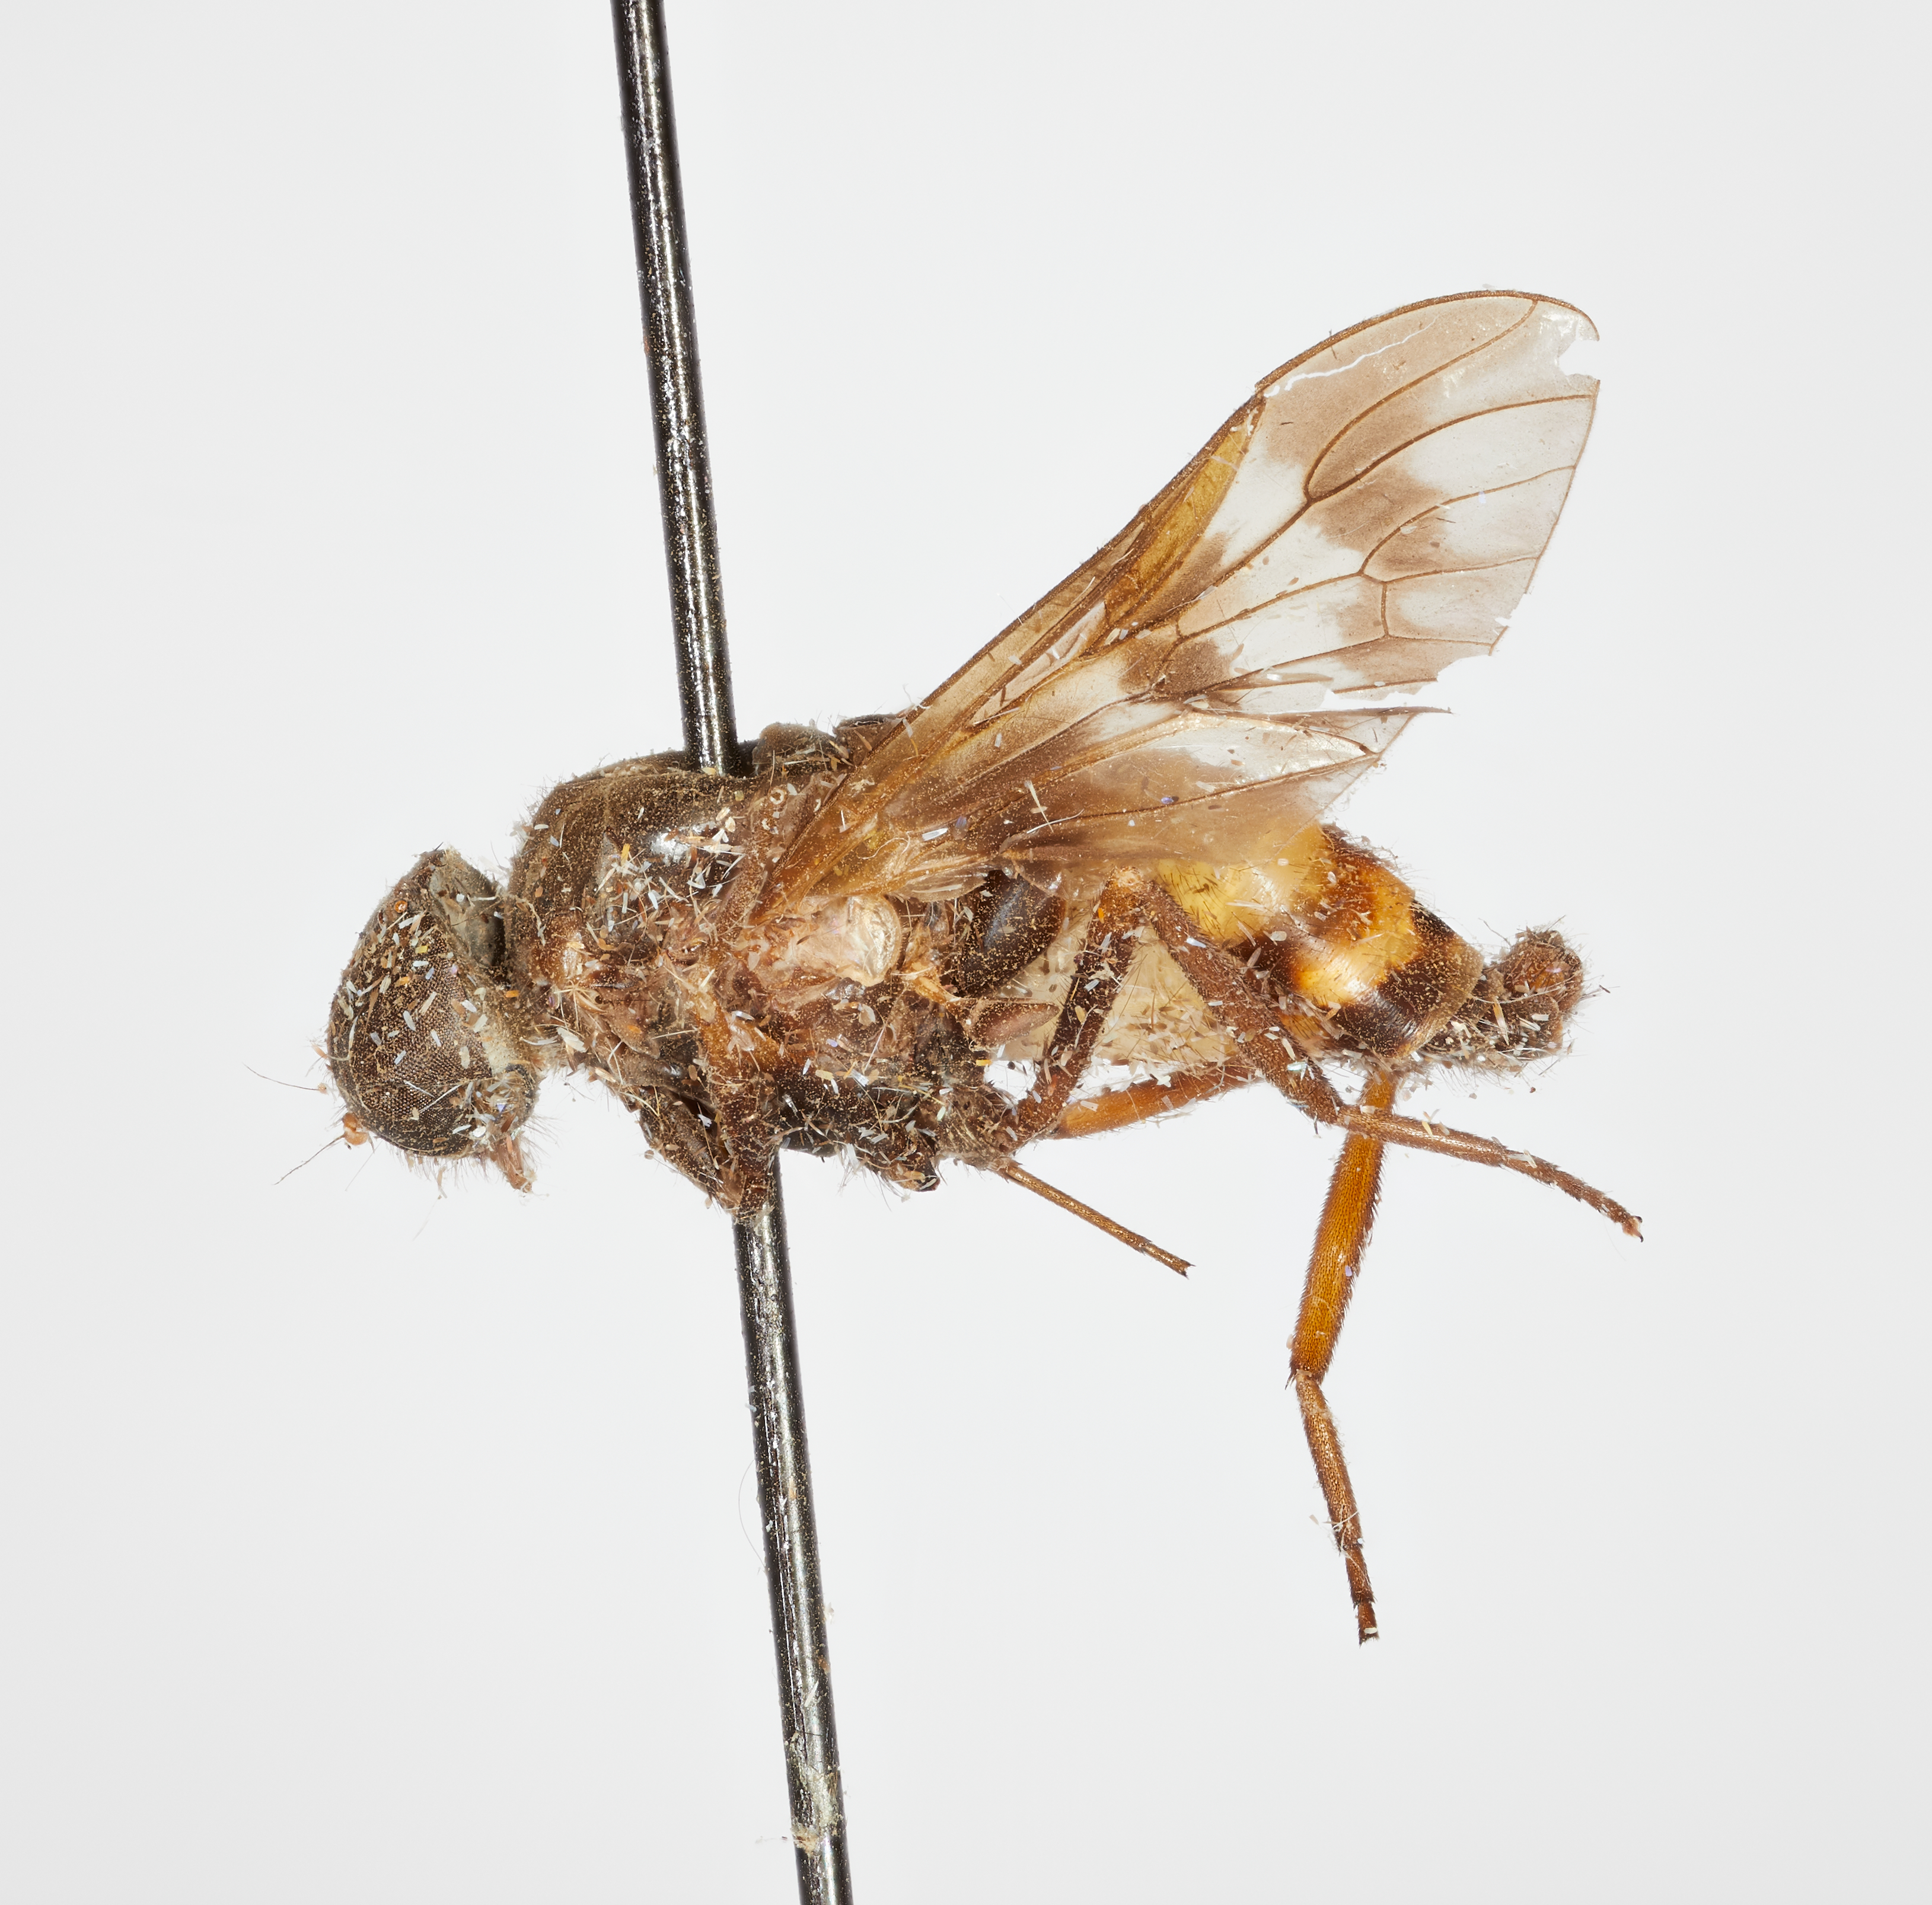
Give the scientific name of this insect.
Rhagio grahami
